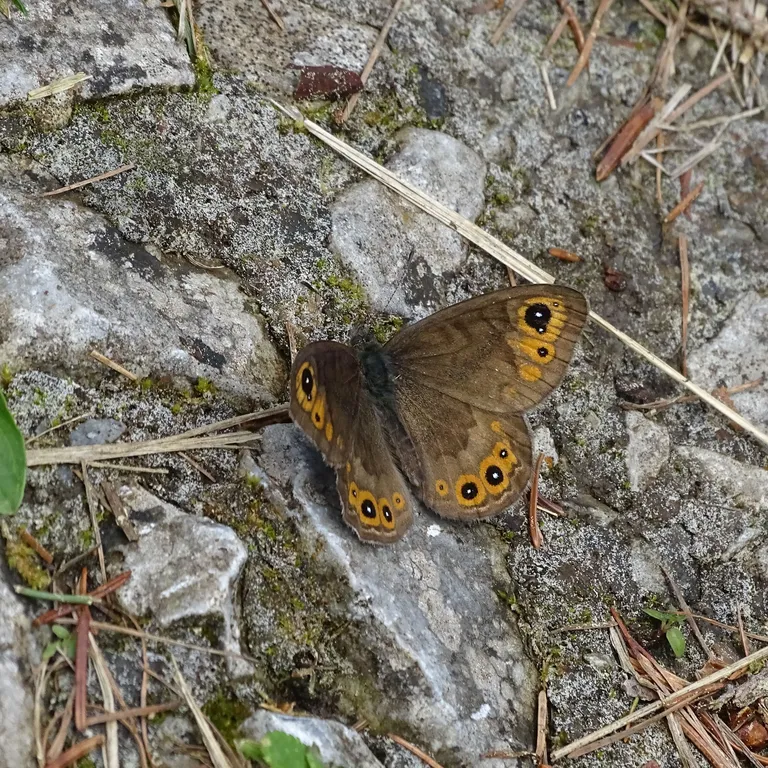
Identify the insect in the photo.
Lasiommata petropolitana (also Pararge petropolitana)
